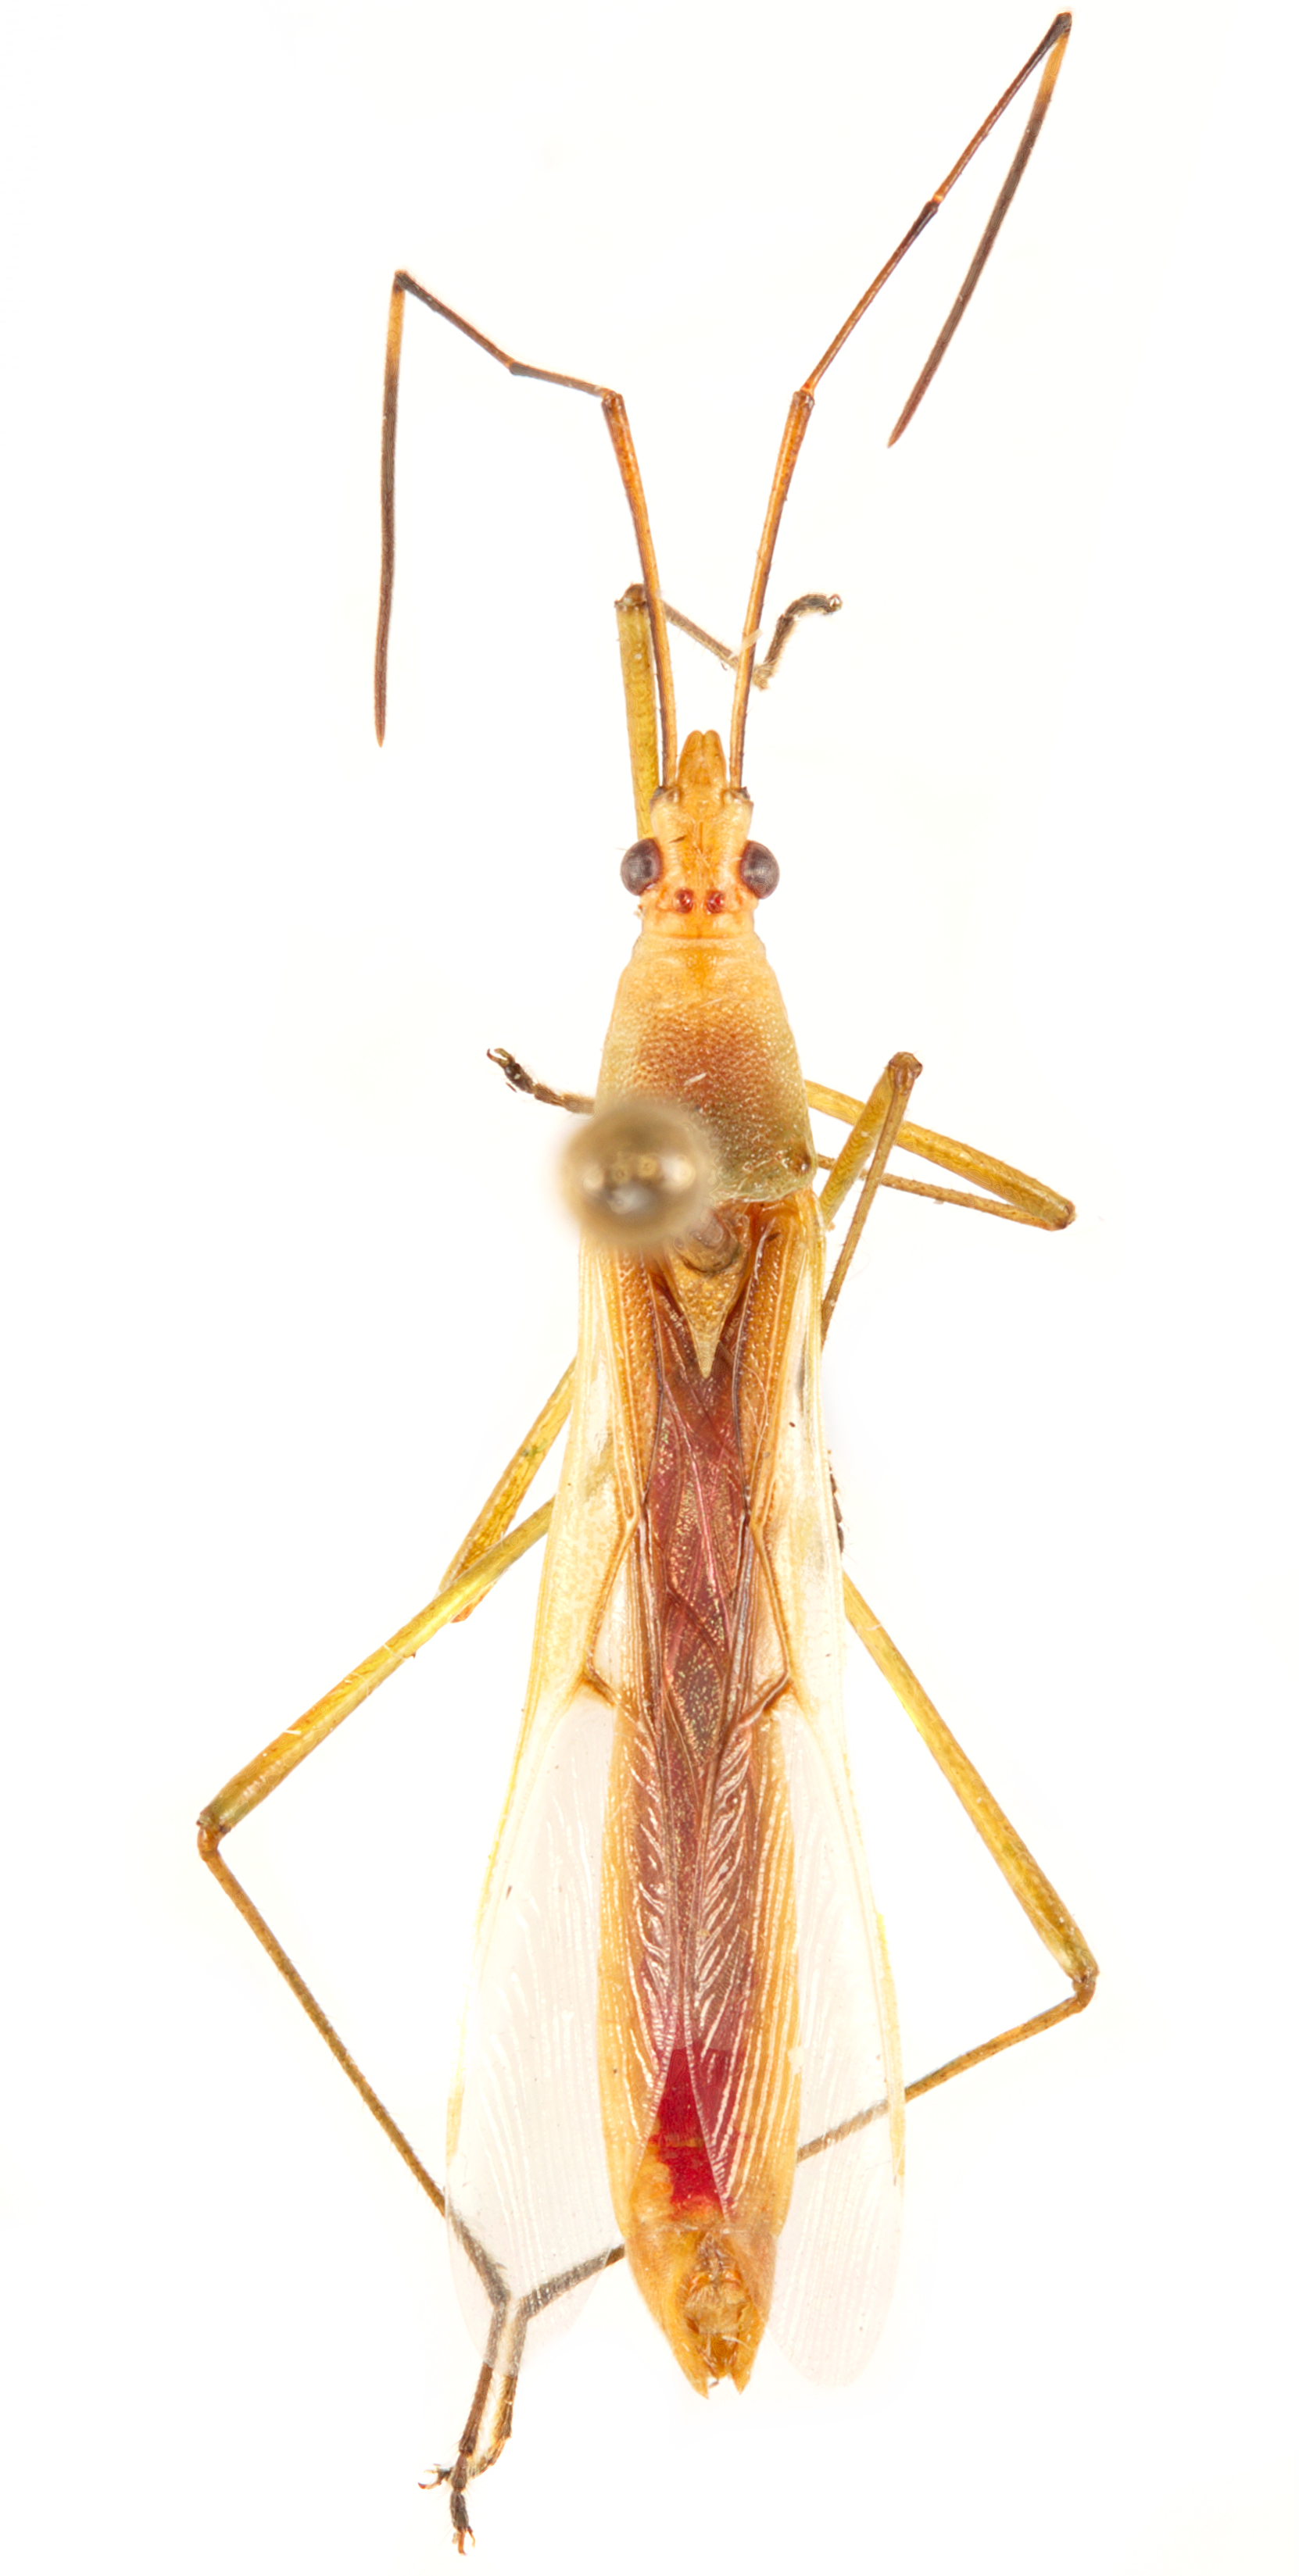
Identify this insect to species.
Stenocoris furcifera
